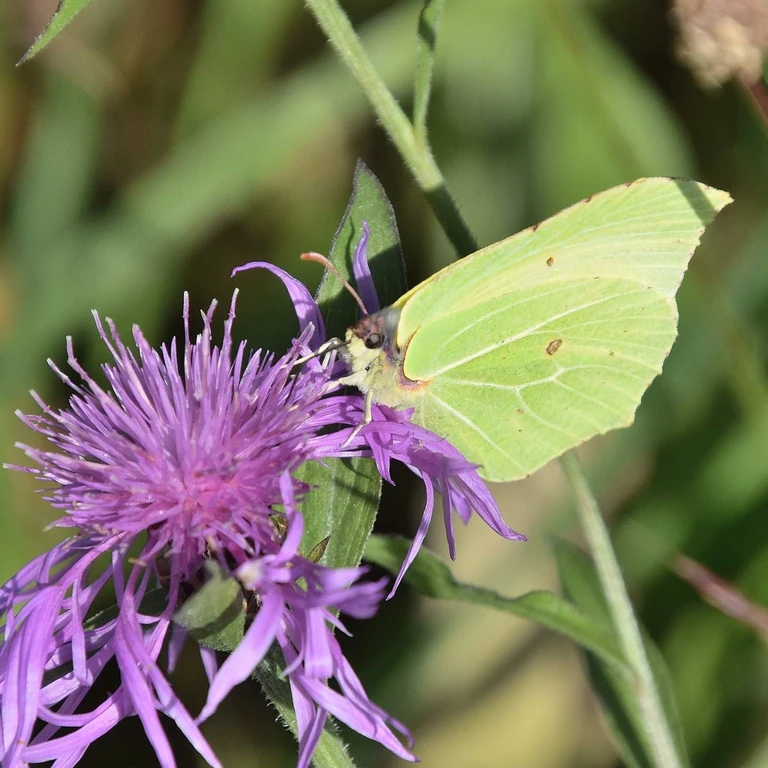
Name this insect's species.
Gonepteryx rhamni
